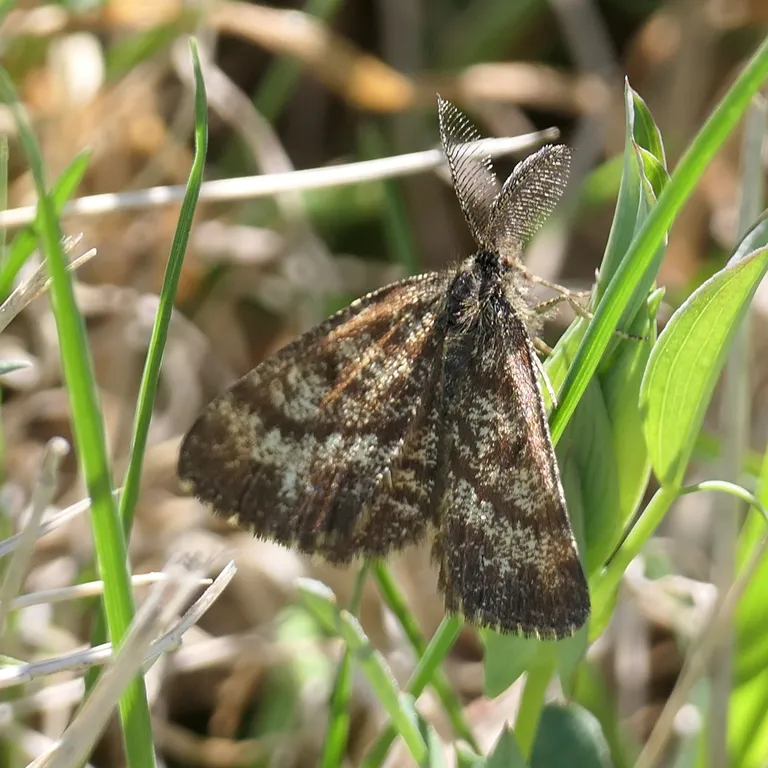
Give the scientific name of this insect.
Ematurga atomaria
